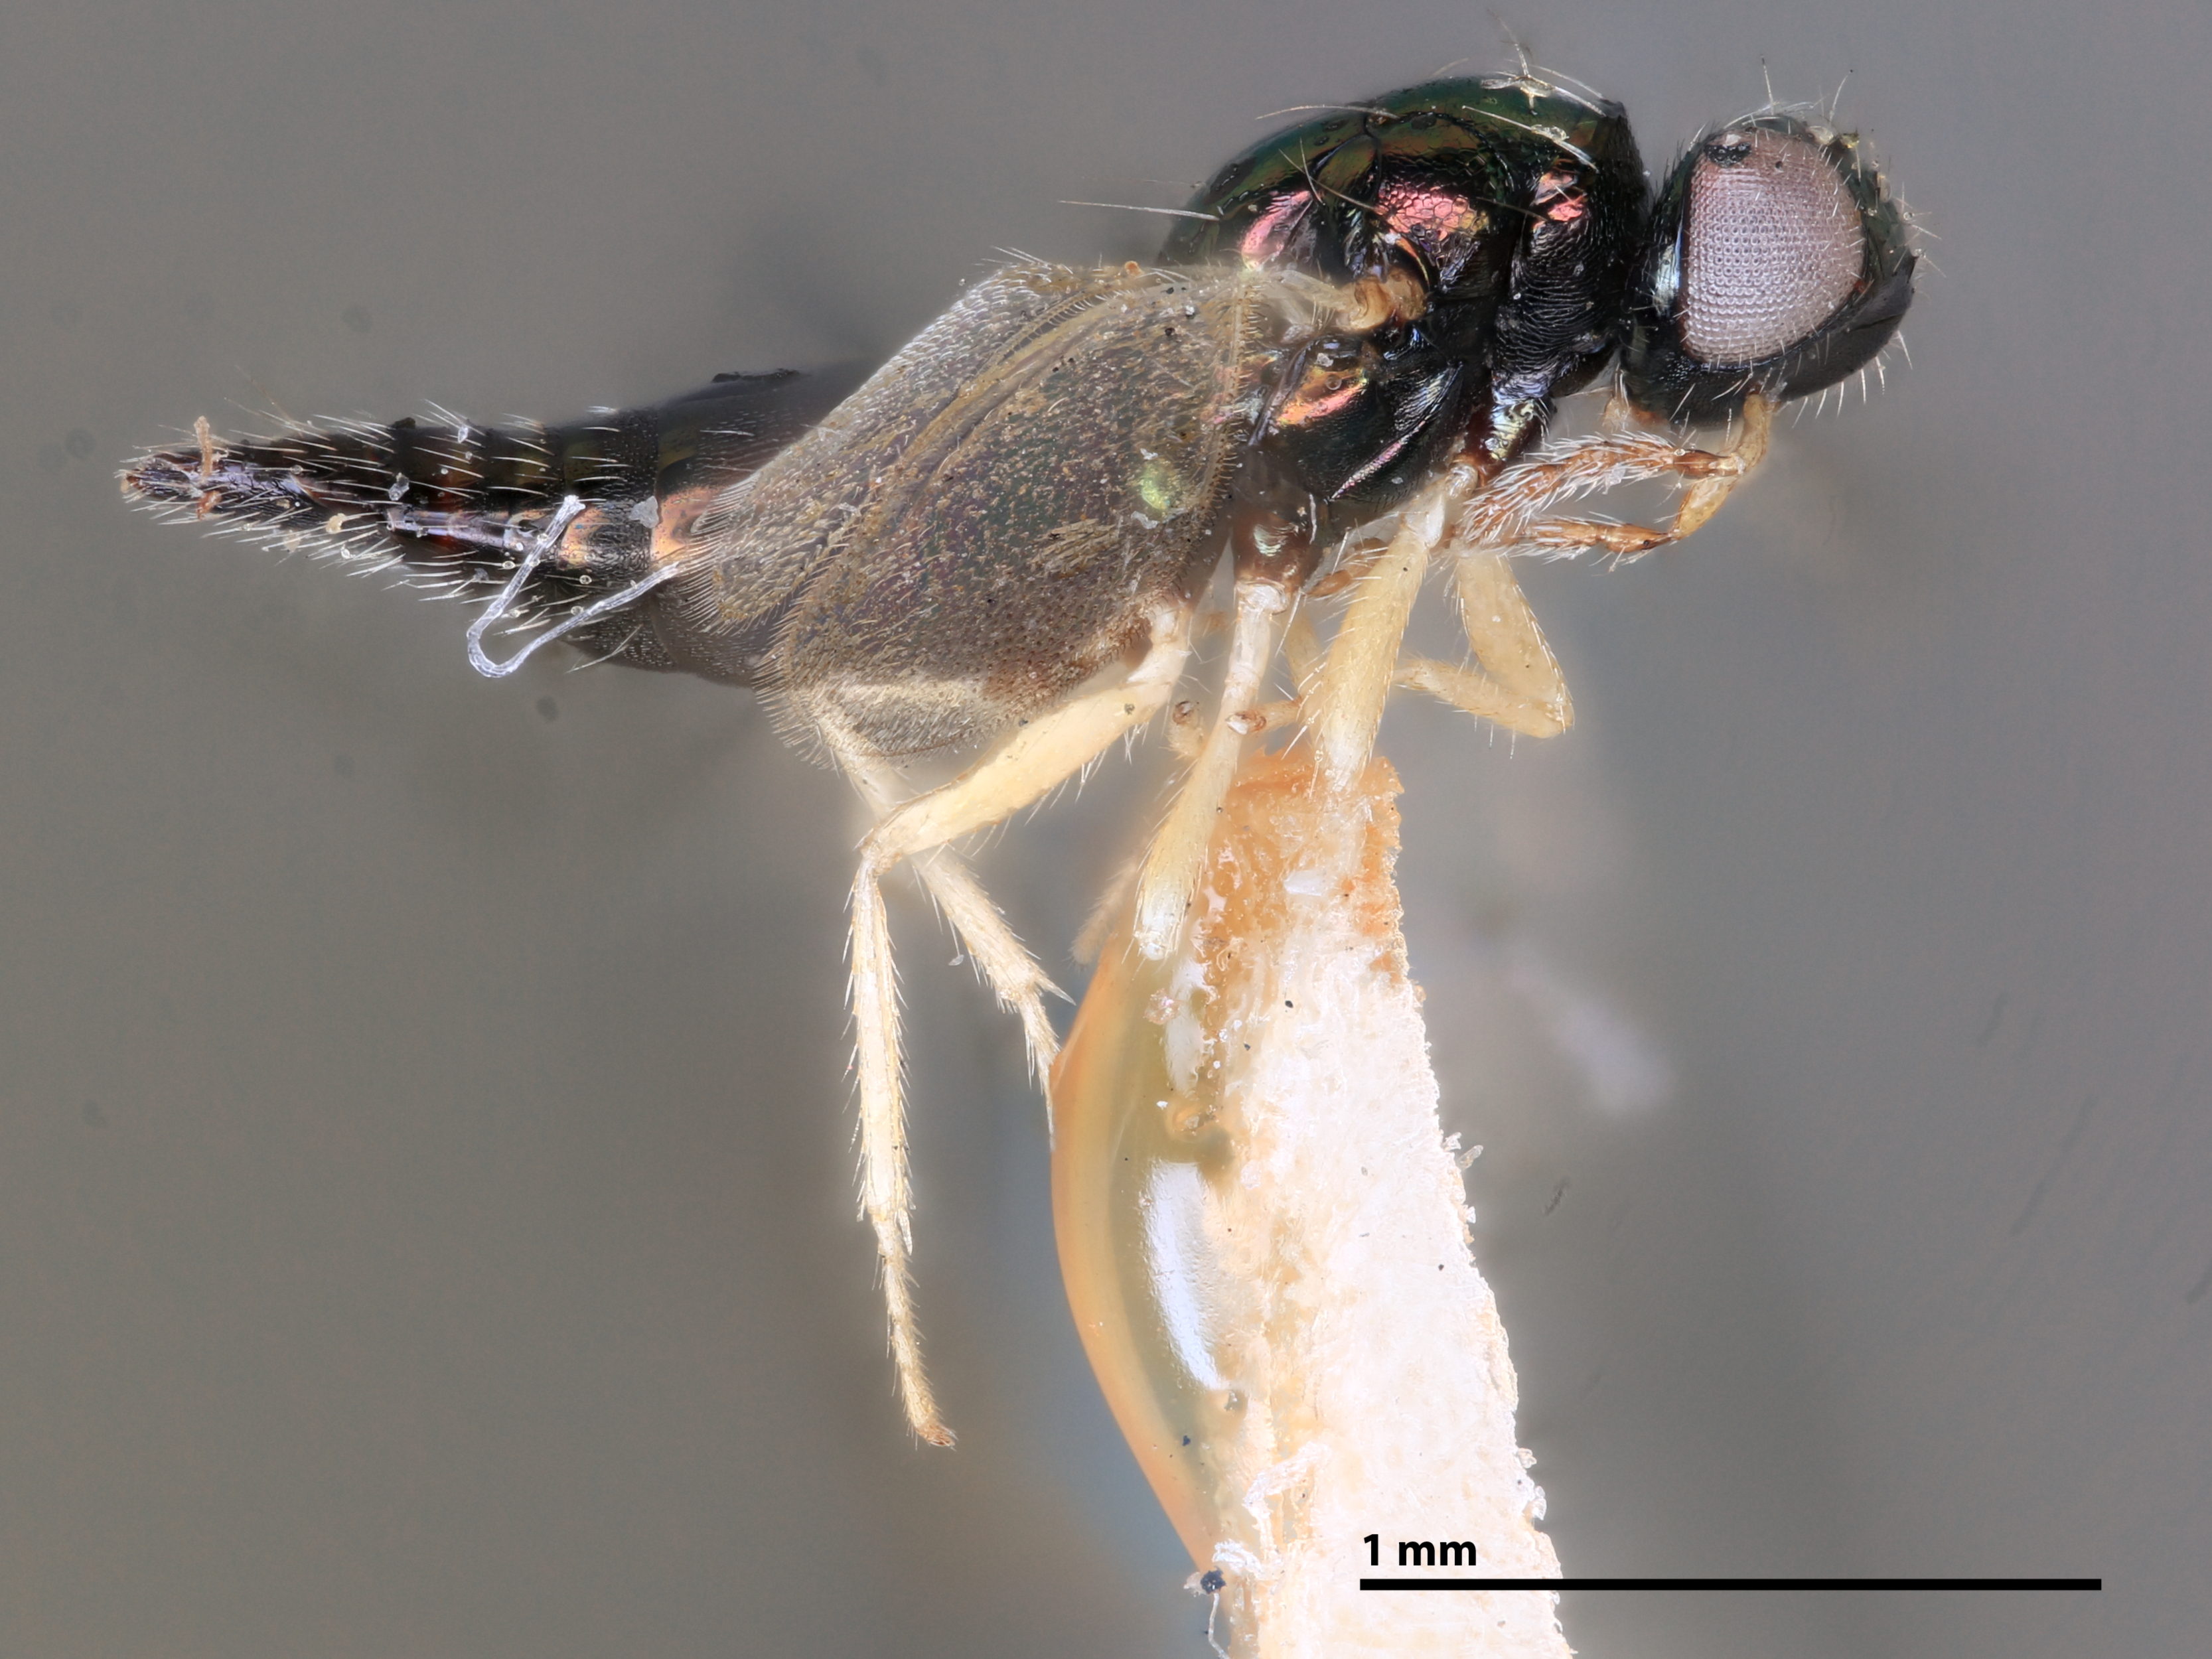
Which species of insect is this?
Horismenus ignotus
